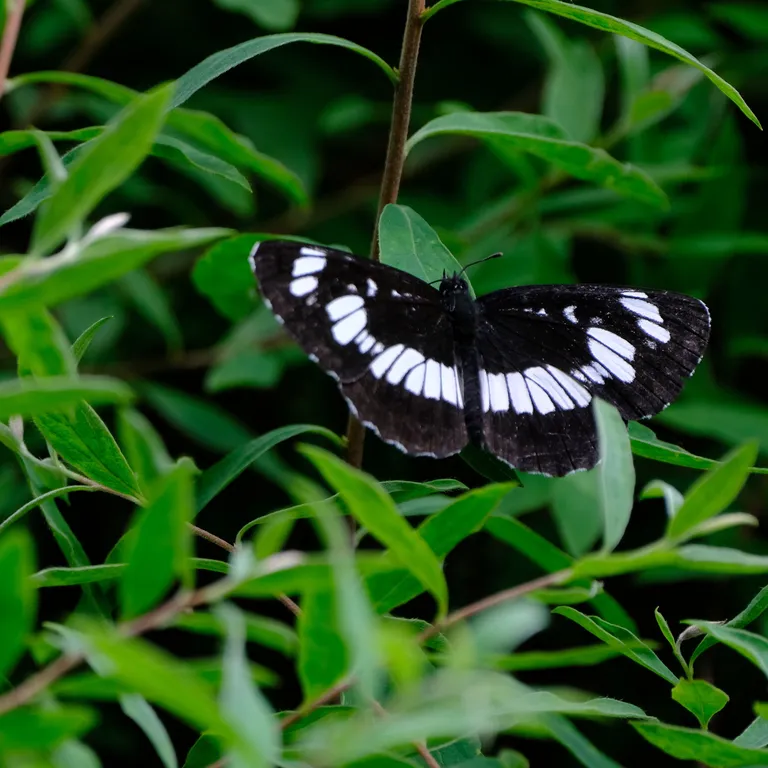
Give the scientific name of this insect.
Neptis rivularis
